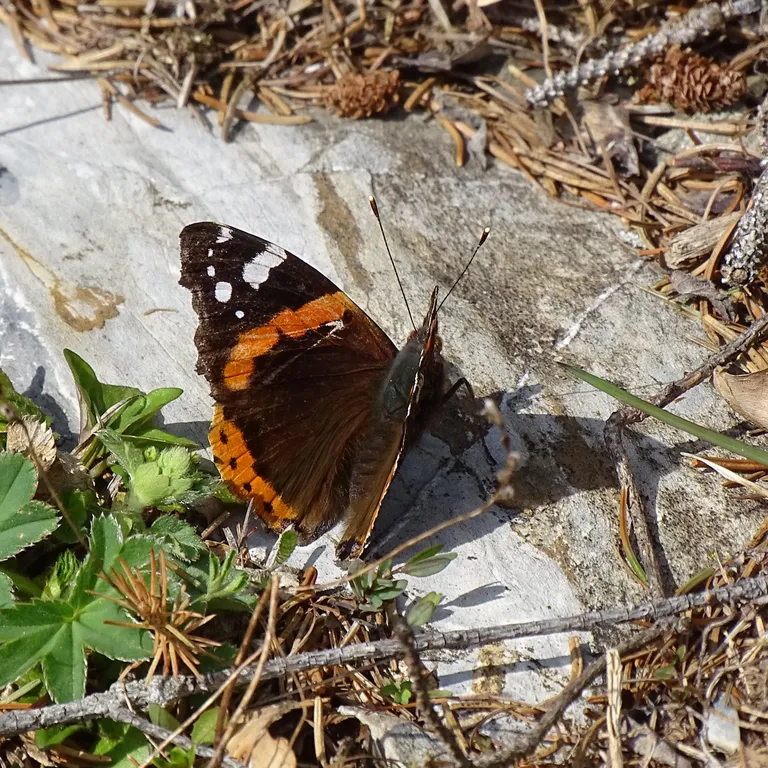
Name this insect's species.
Vanessa atalanta
